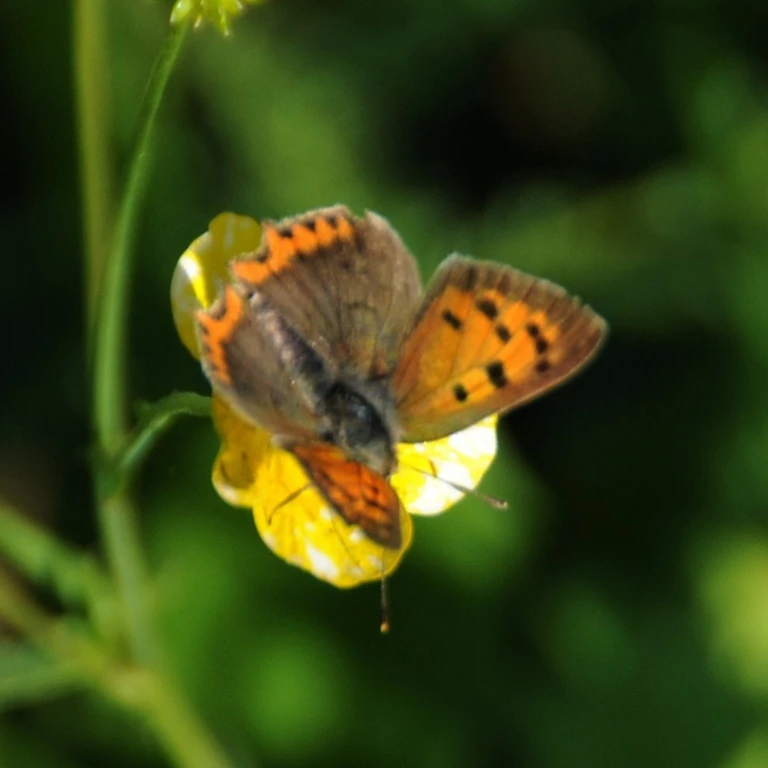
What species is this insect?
Lycaena phlaeas
